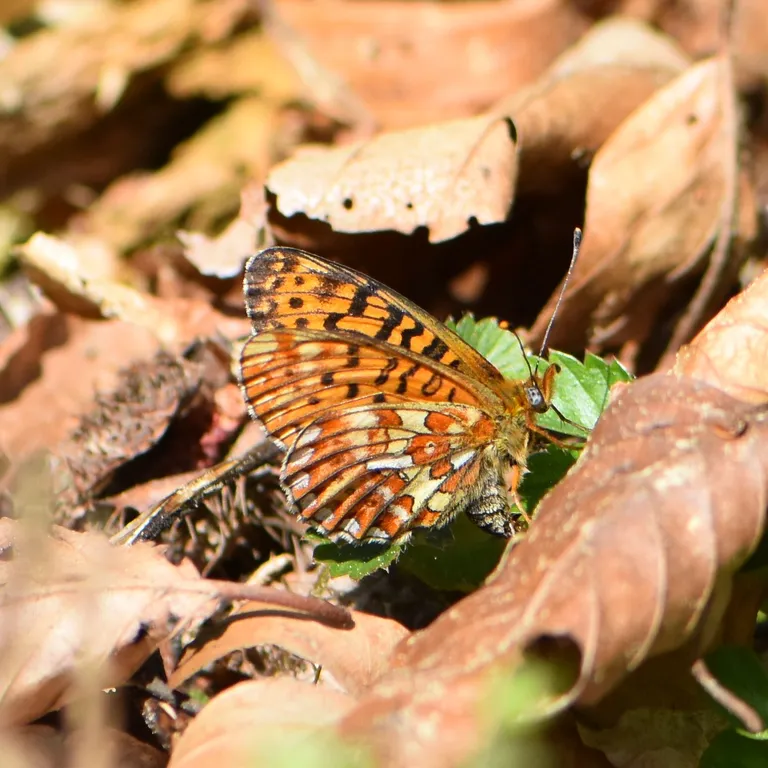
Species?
Boloria euphrosyne (also Clossiana euphrosyne)
